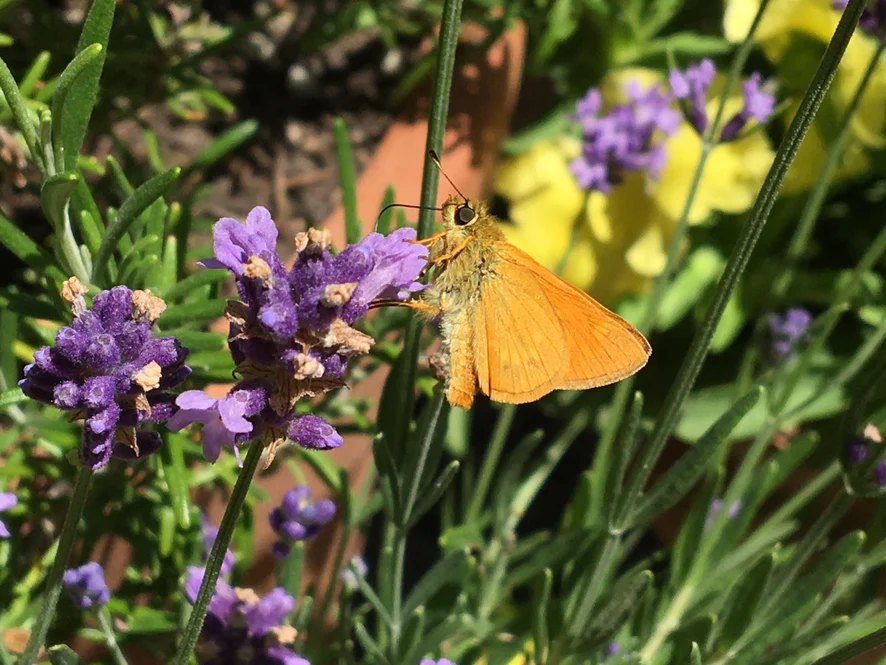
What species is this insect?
Ochlodes sylvanus (also Ochlodes venata)
